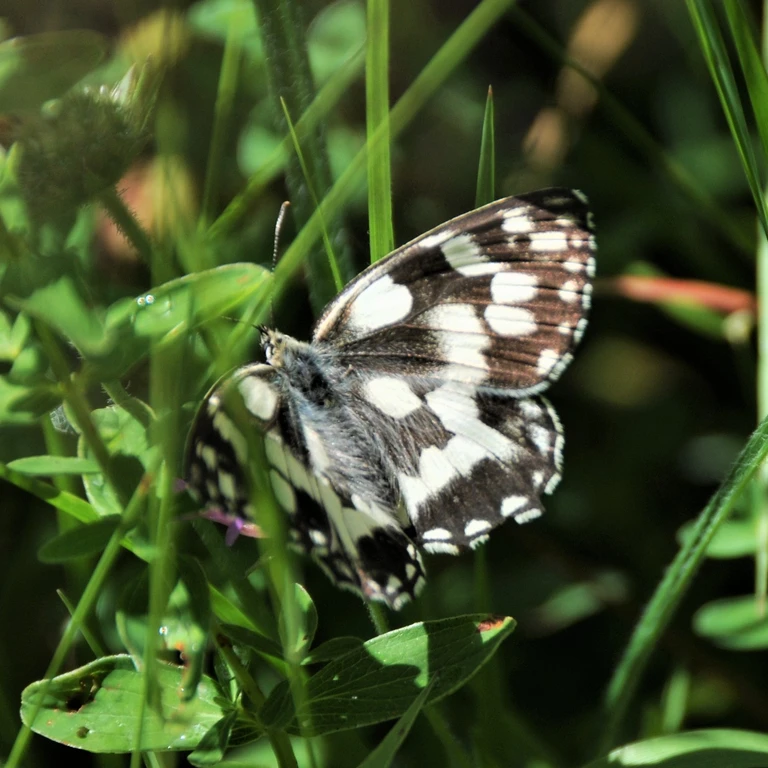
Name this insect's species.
Melanargia galathea
